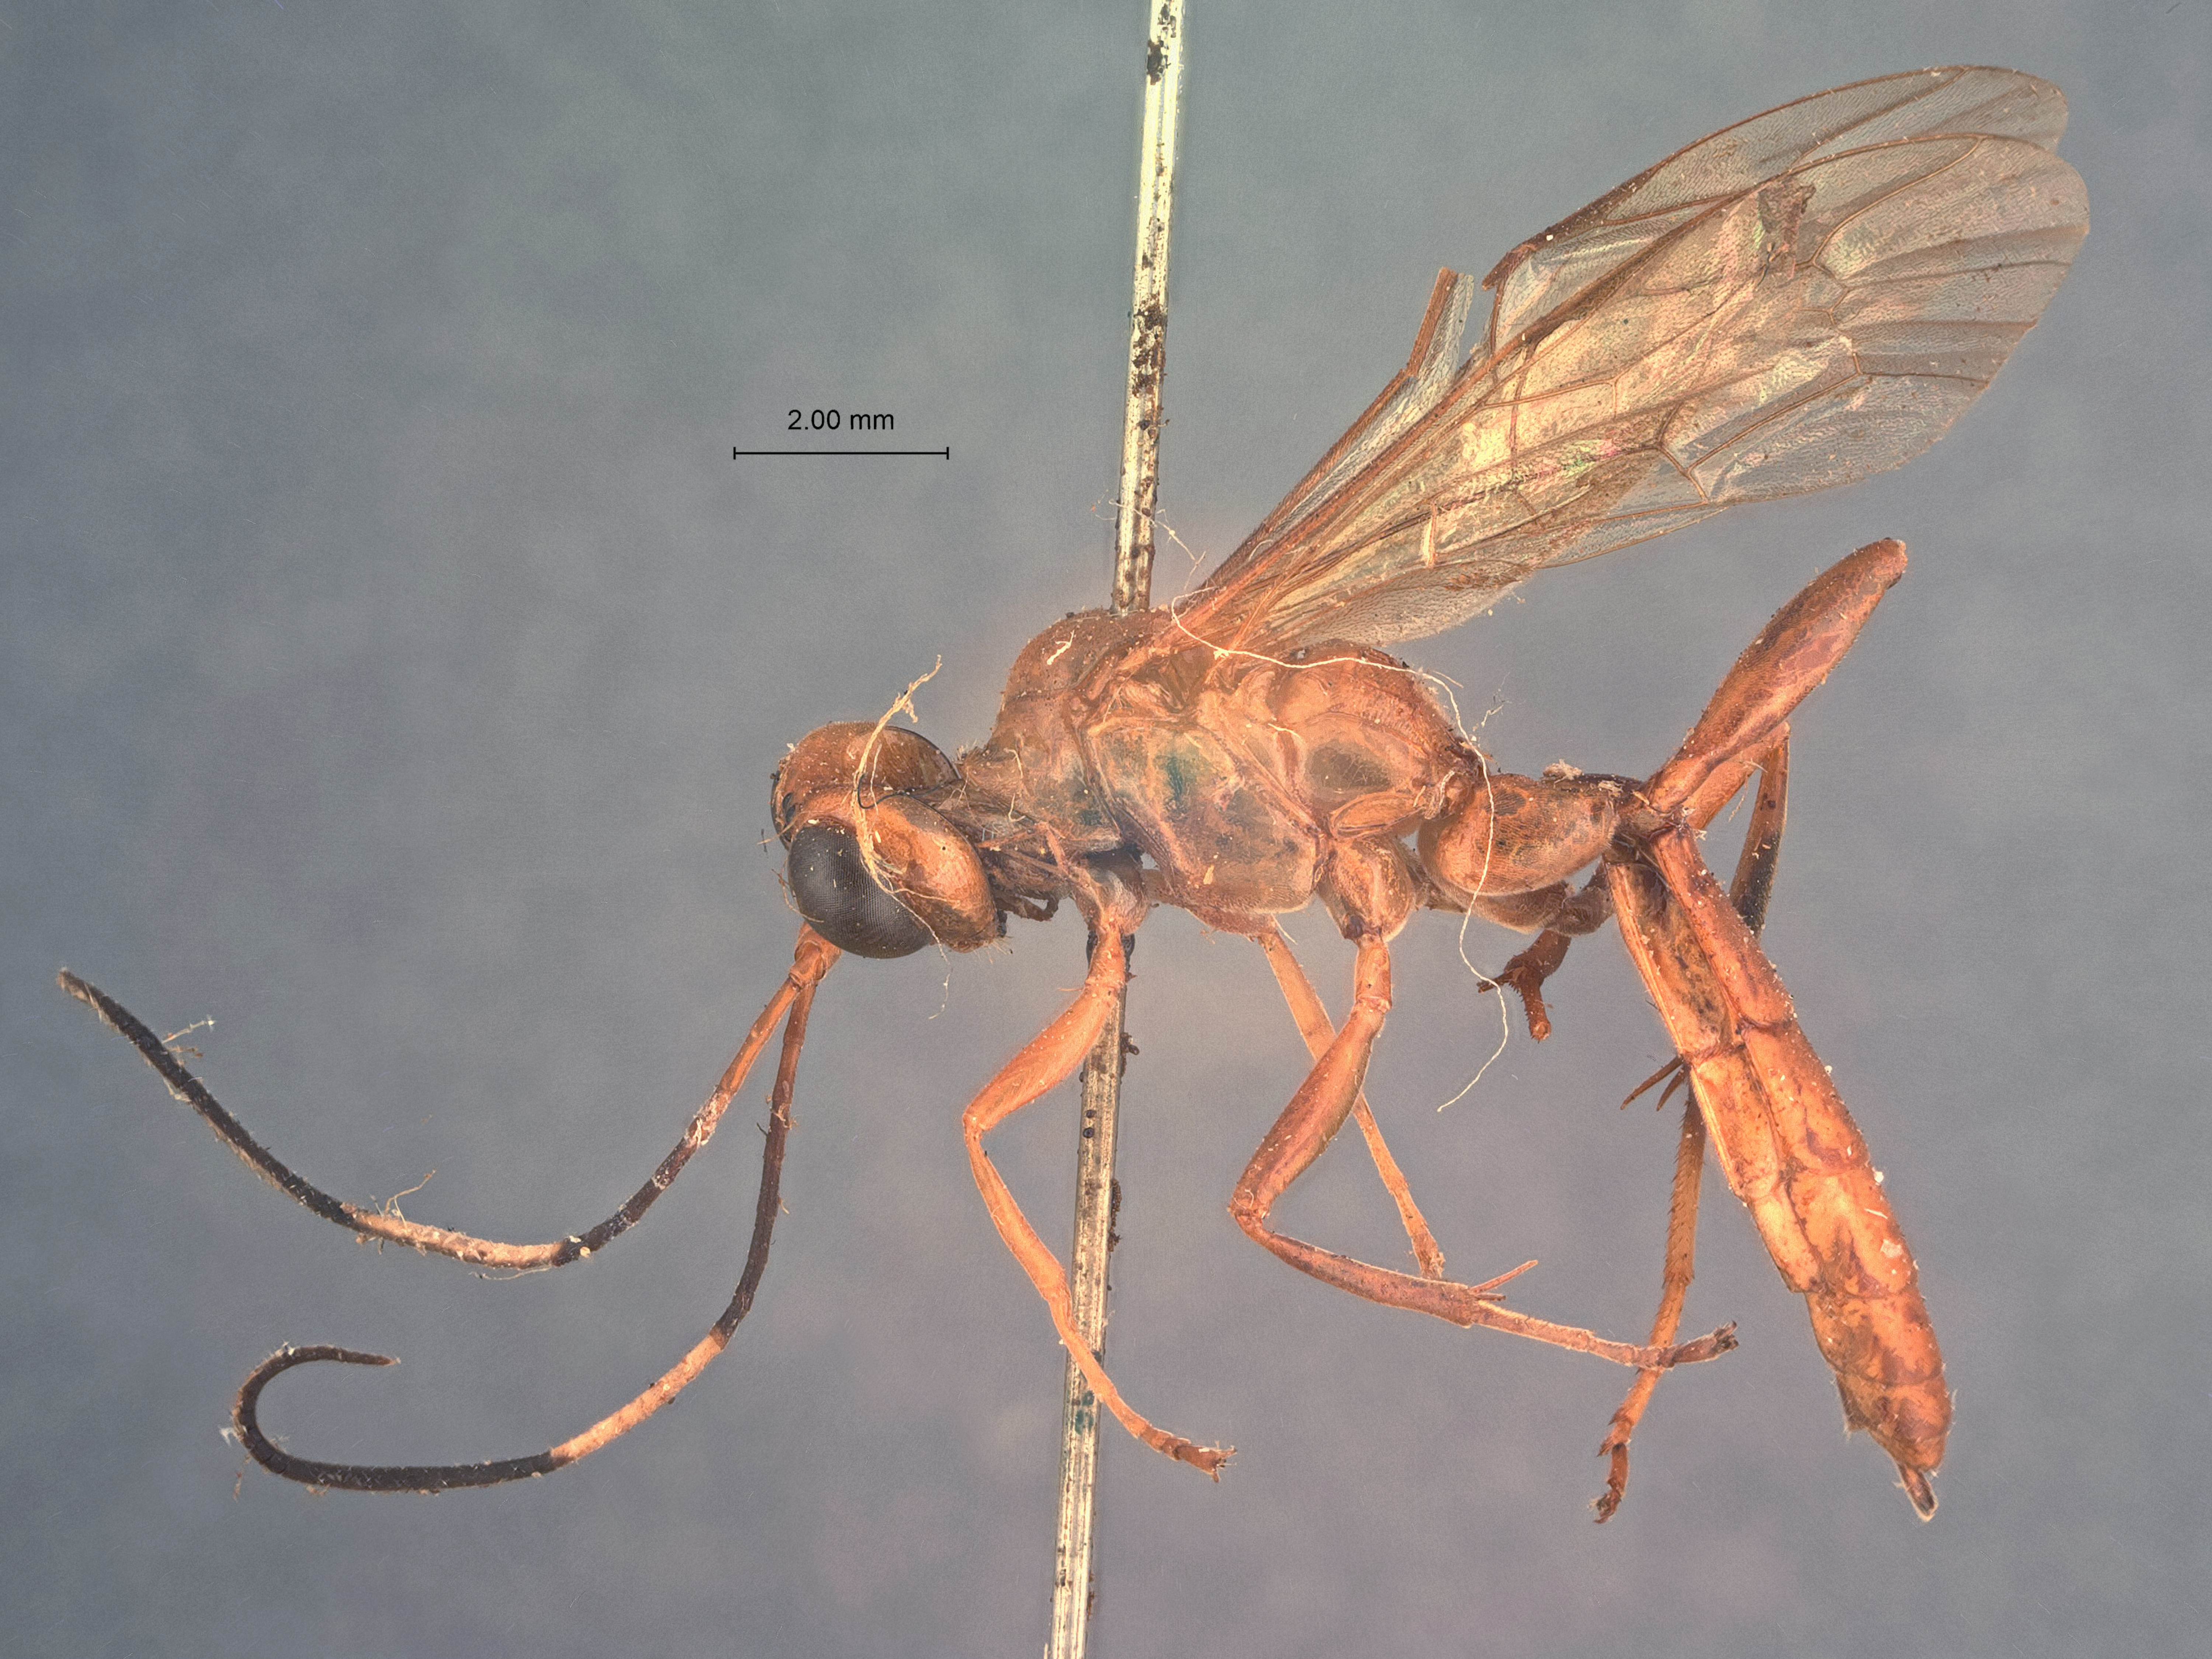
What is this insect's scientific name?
Acanthojoppa polita
